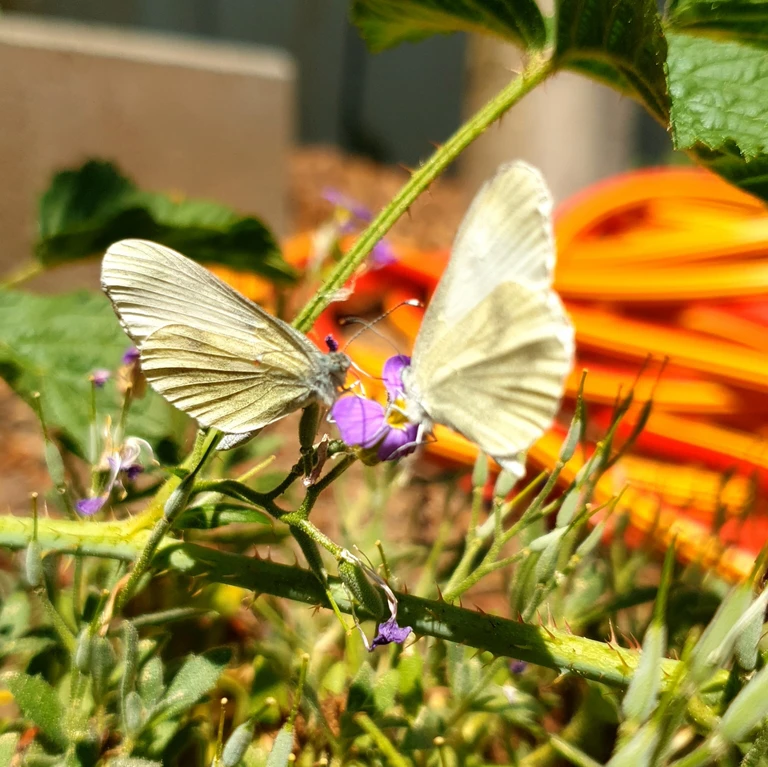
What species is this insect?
Leptidea sinapis/juvernica
